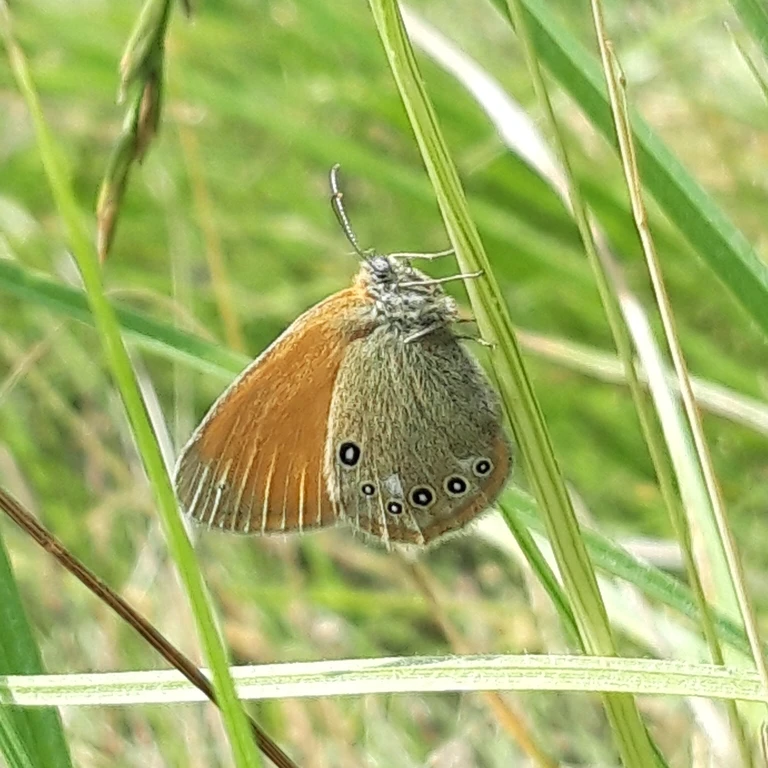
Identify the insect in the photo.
Coenonympha glycerion (also Coenonympha iphis)
